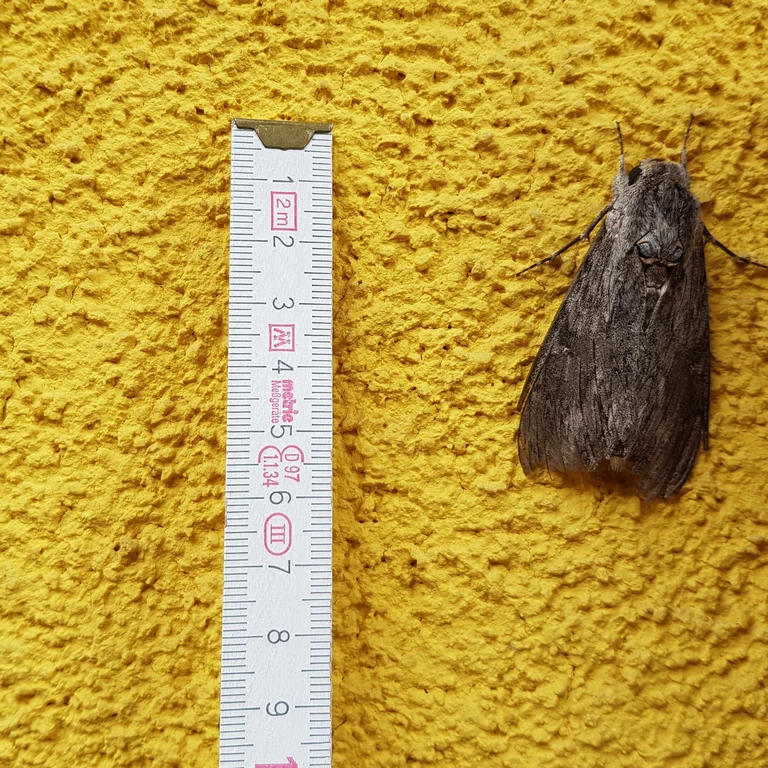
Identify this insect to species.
Agrius convolvuli
